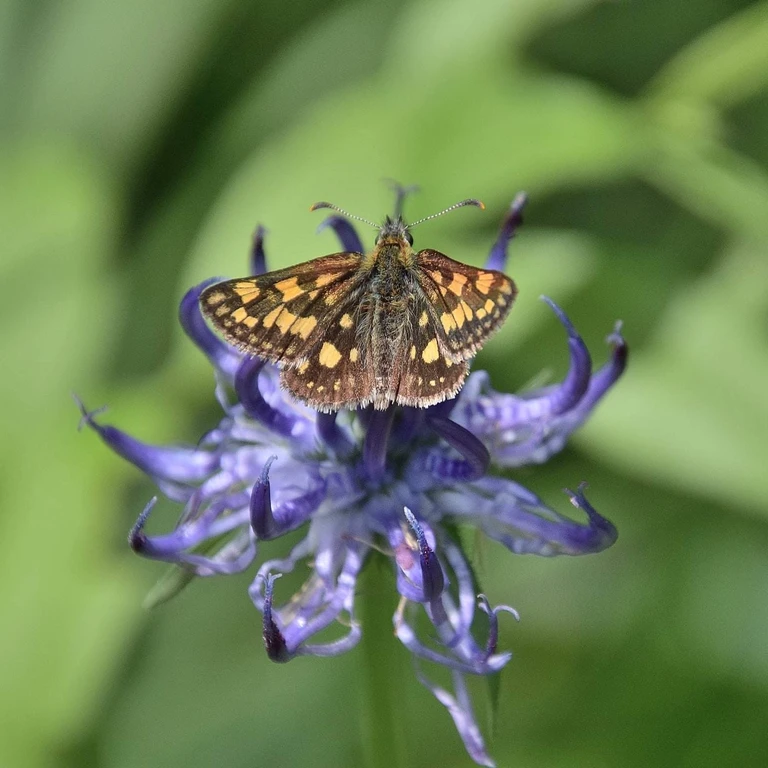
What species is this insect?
Carterocephalus palaemon
